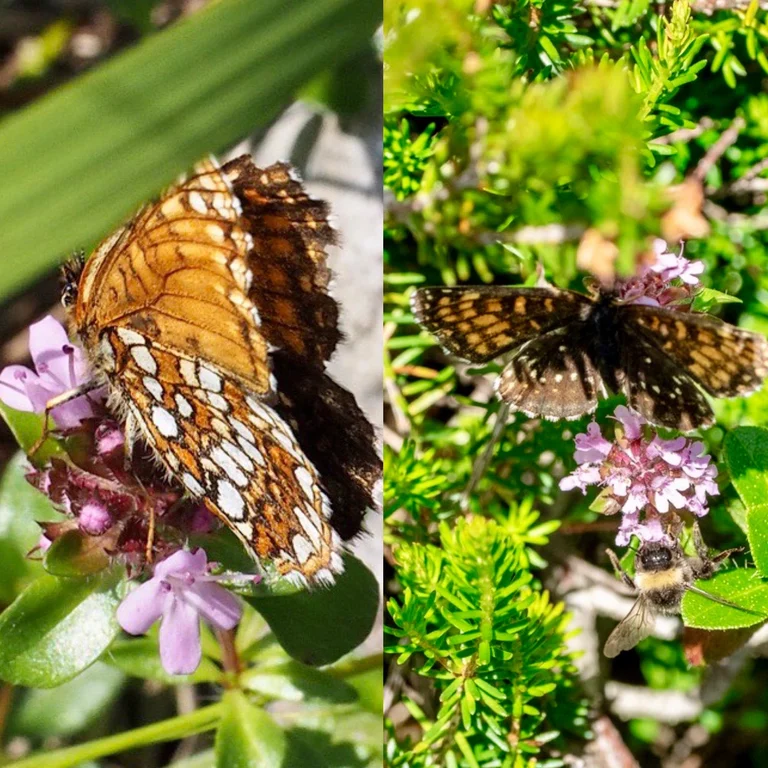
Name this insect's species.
Melitaea diamina
